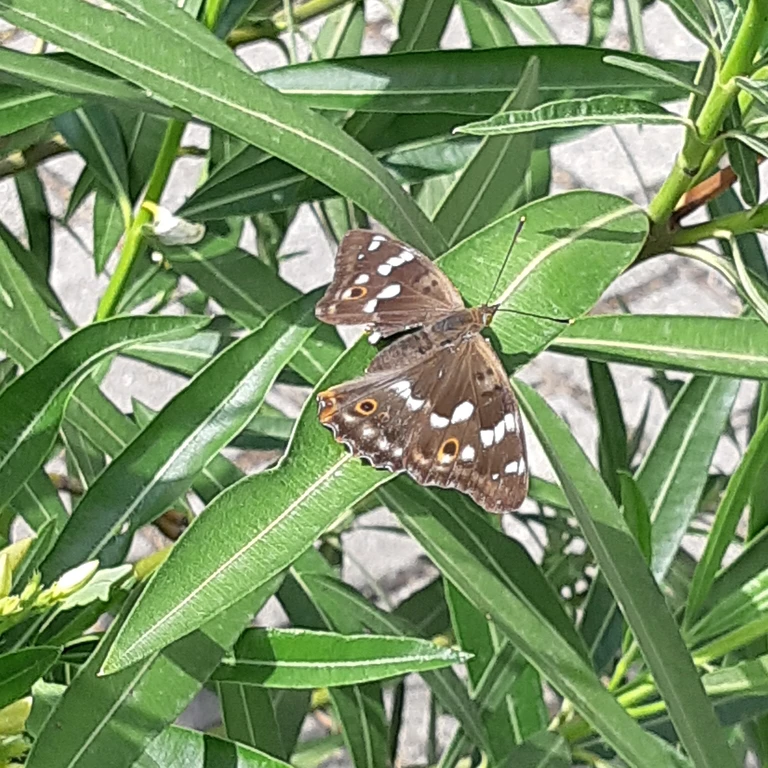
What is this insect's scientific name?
Apatura ilia
